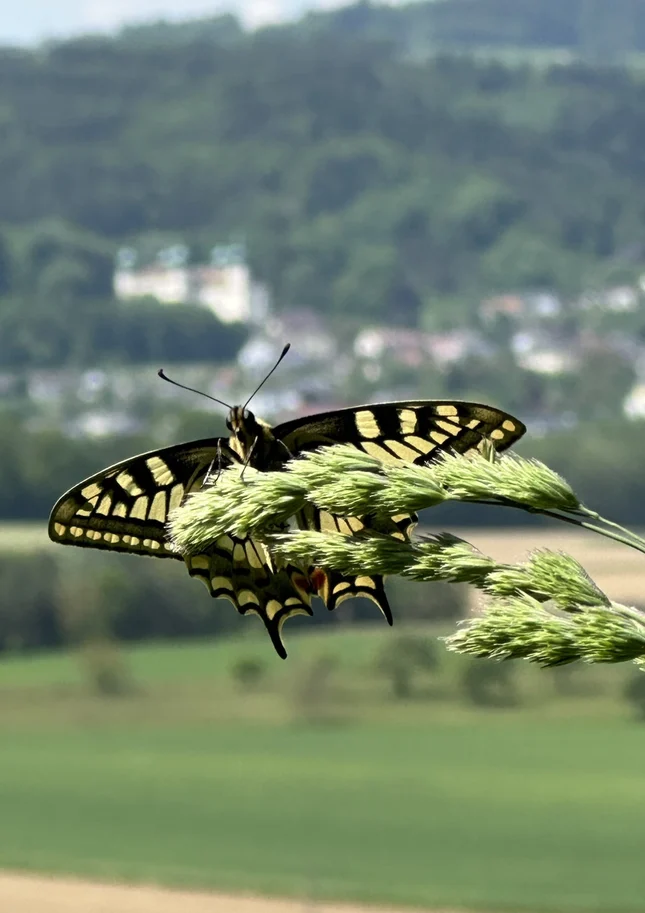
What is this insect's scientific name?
Papilio machaon
